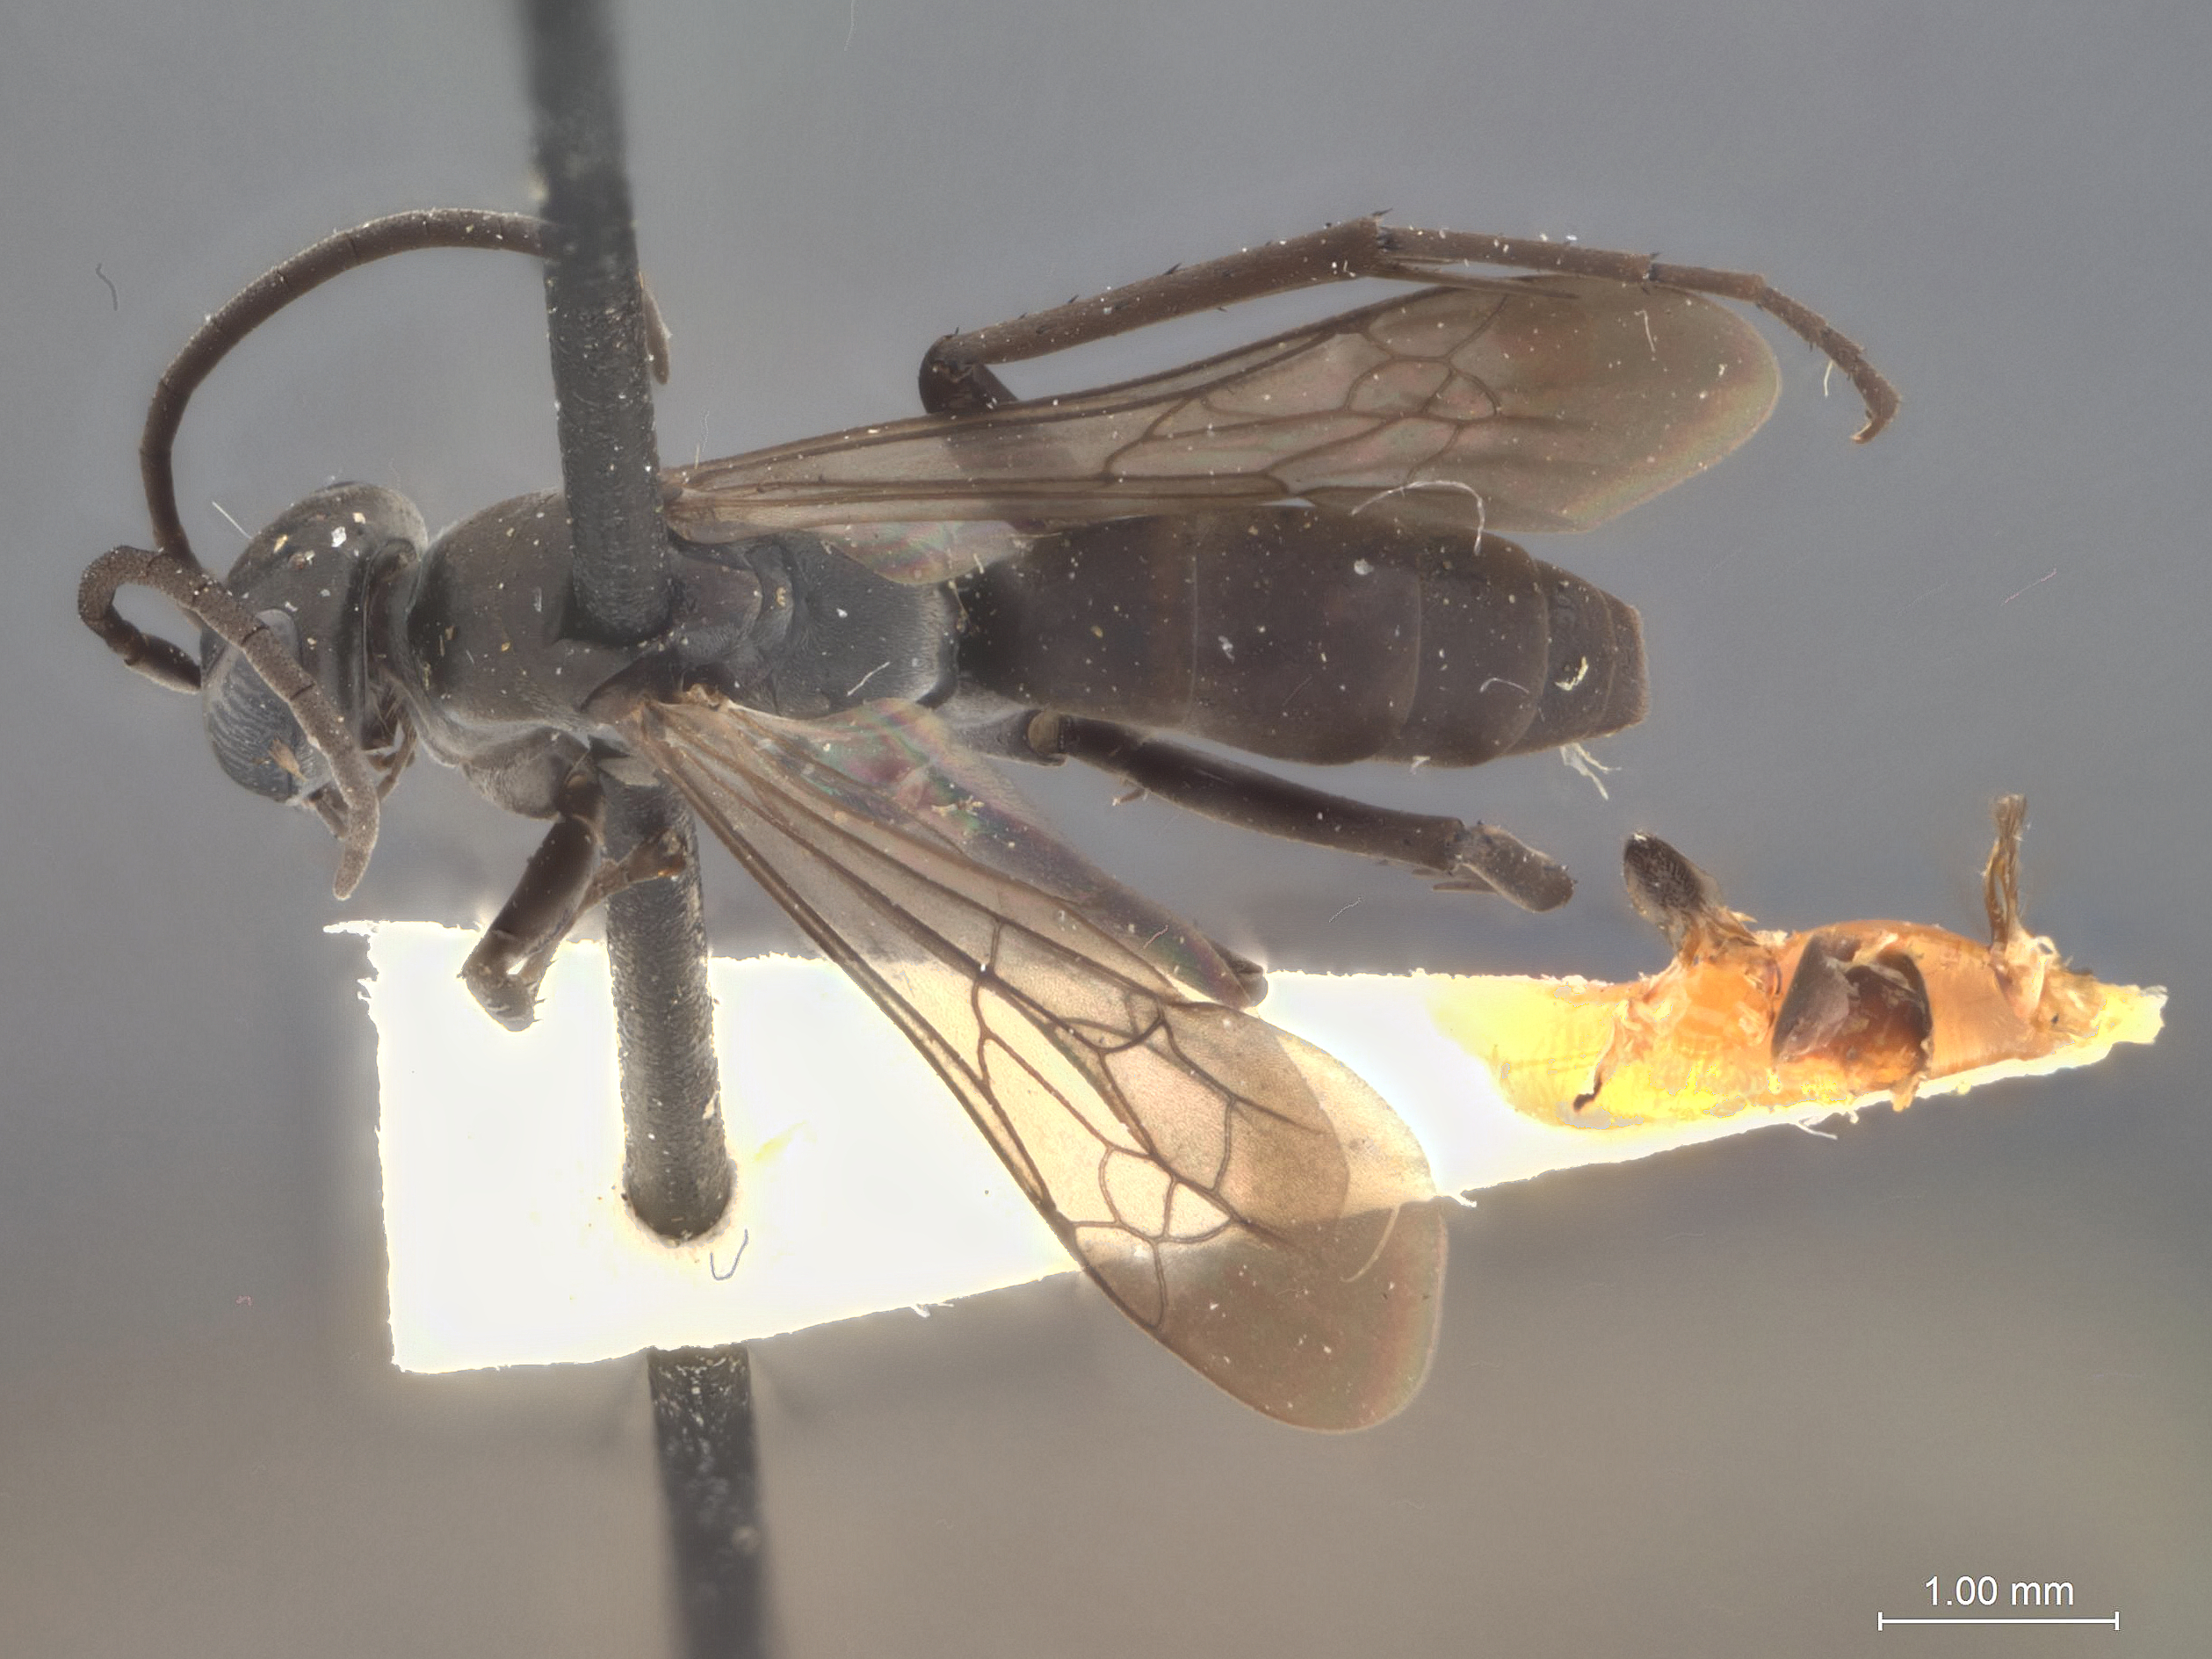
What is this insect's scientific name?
Anoplius percitus
